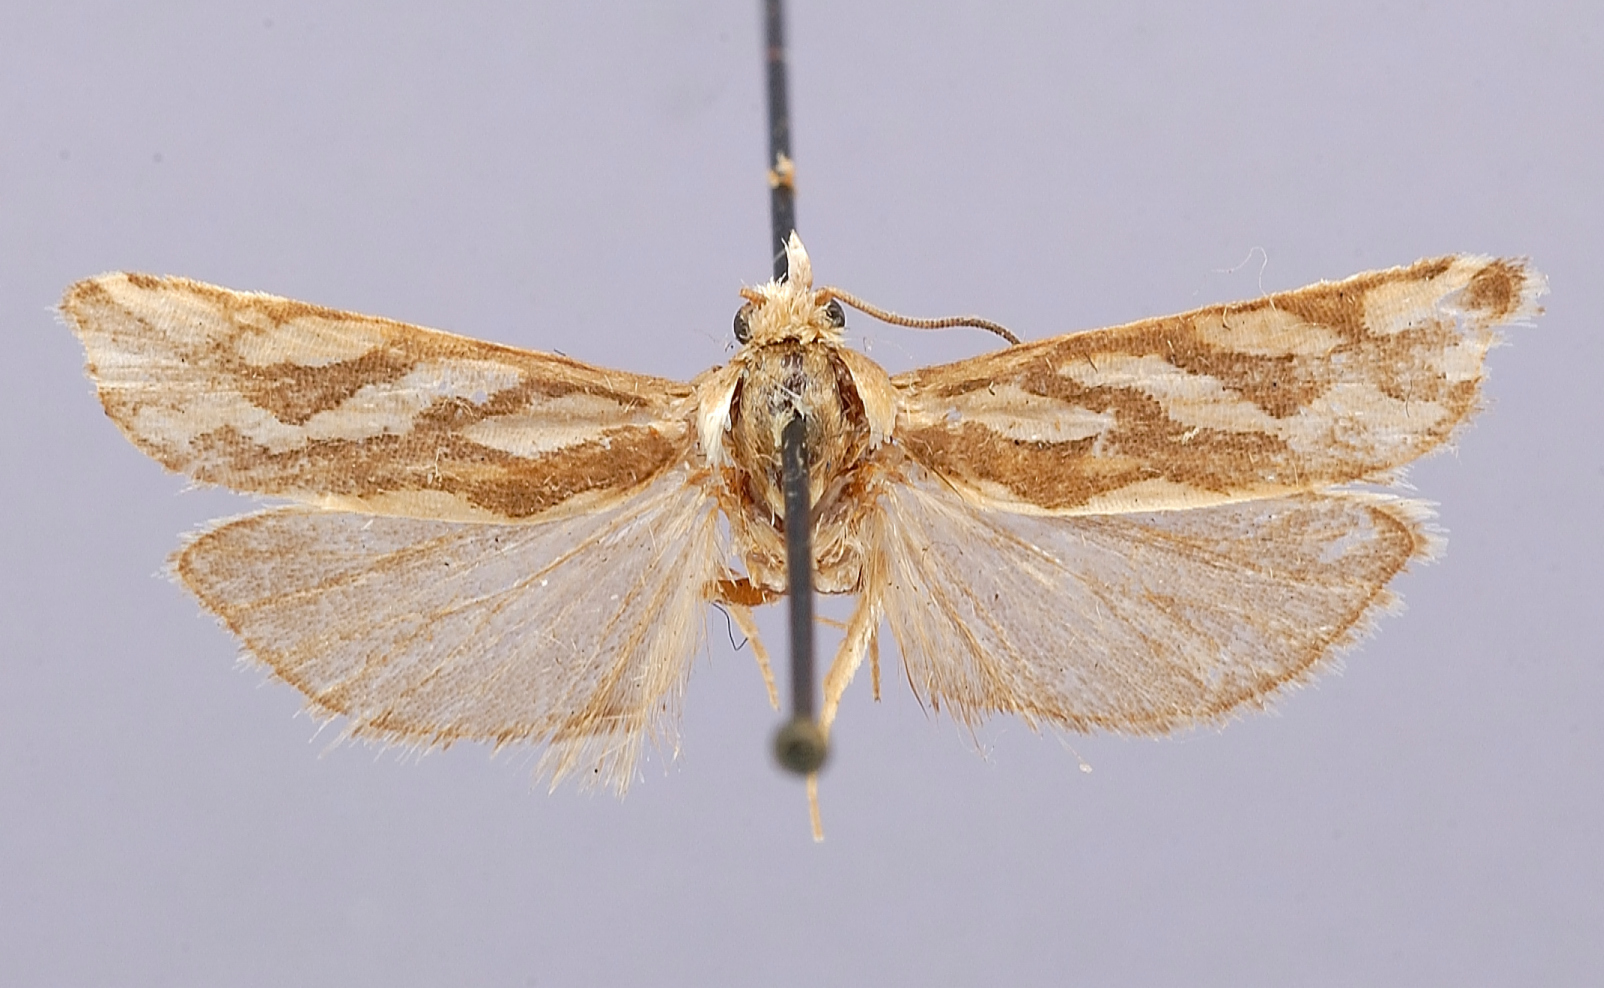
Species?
Eucosma gilletteana
